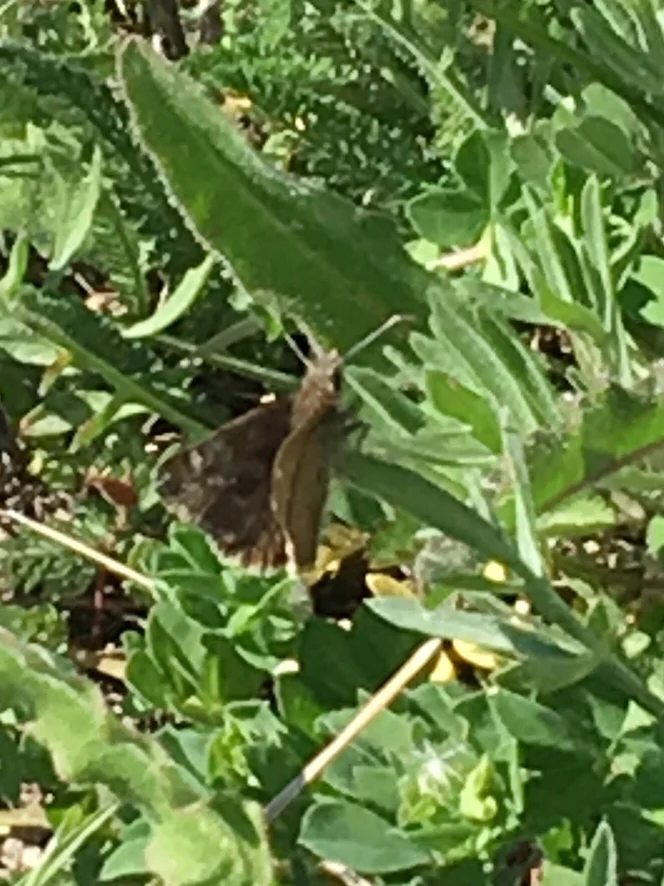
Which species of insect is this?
Erynnis tages
